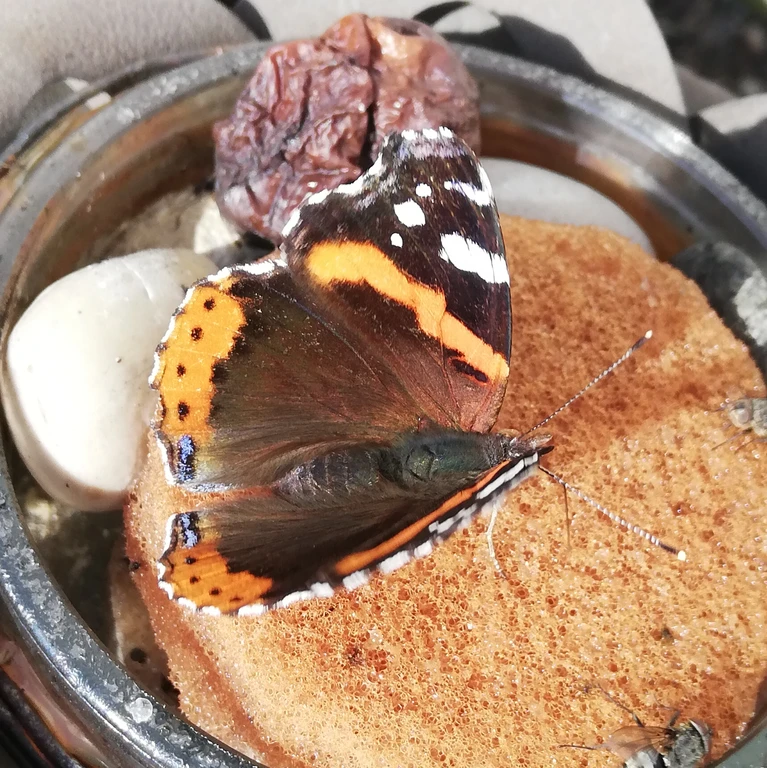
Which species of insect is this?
Vanessa atalanta
